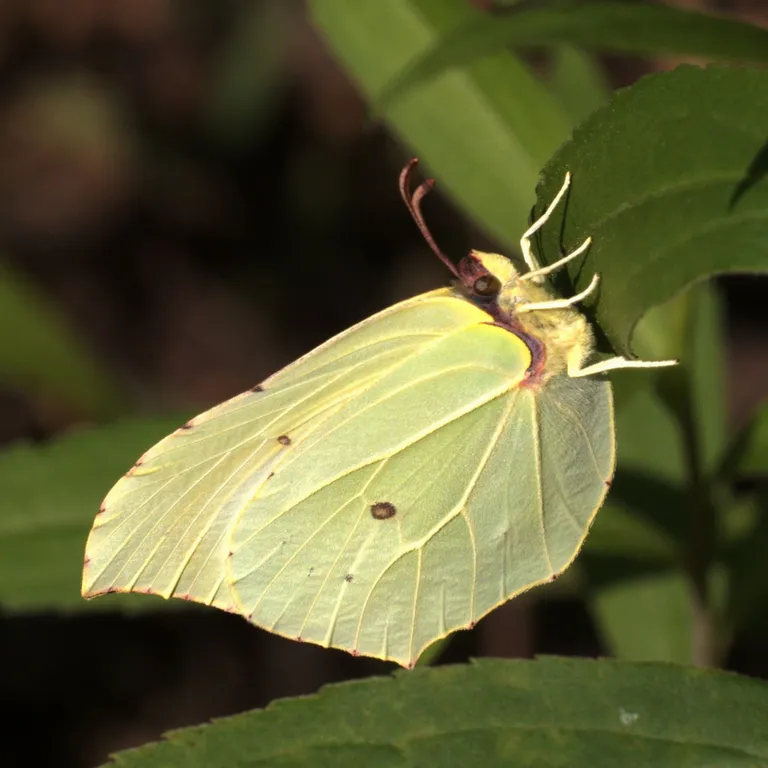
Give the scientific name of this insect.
Gonepteryx rhamni
